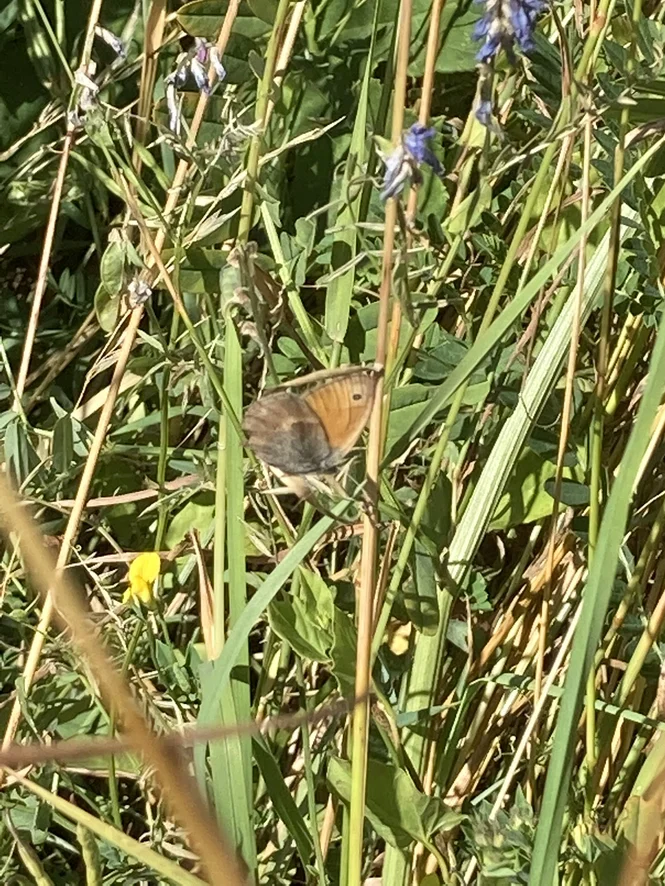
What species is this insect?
Coenonympha pamphilus
